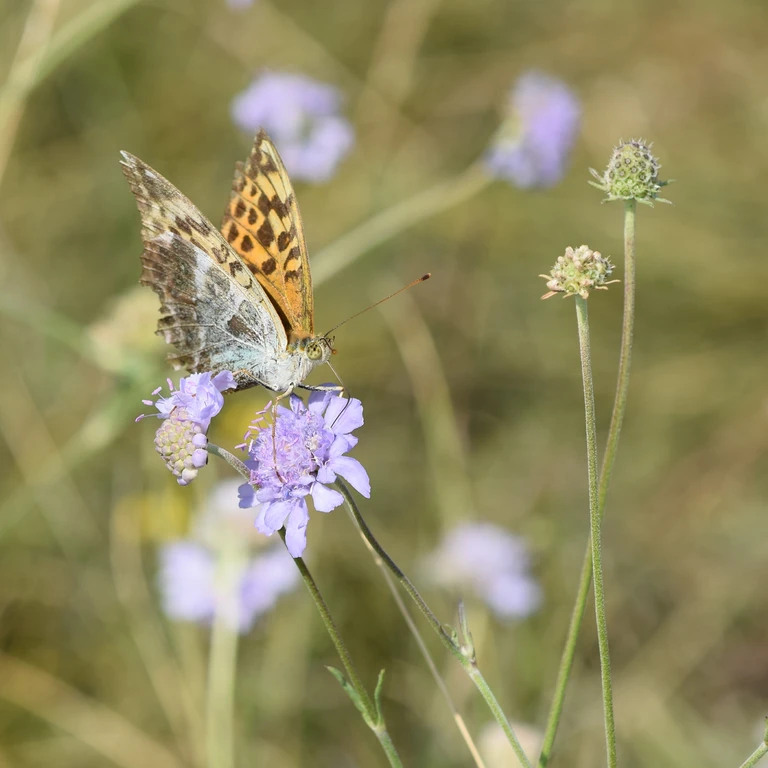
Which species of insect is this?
Argynnis paphia
